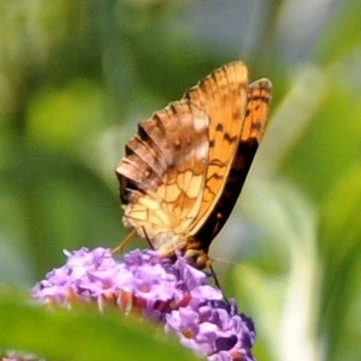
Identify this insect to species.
Brenthis daphne
